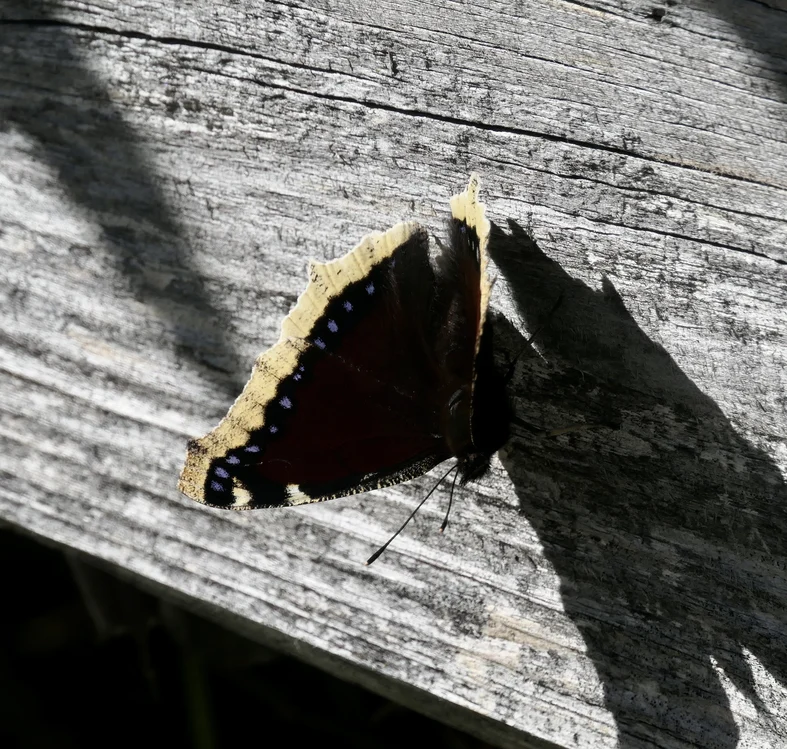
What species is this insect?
Nymphalis antiopa
